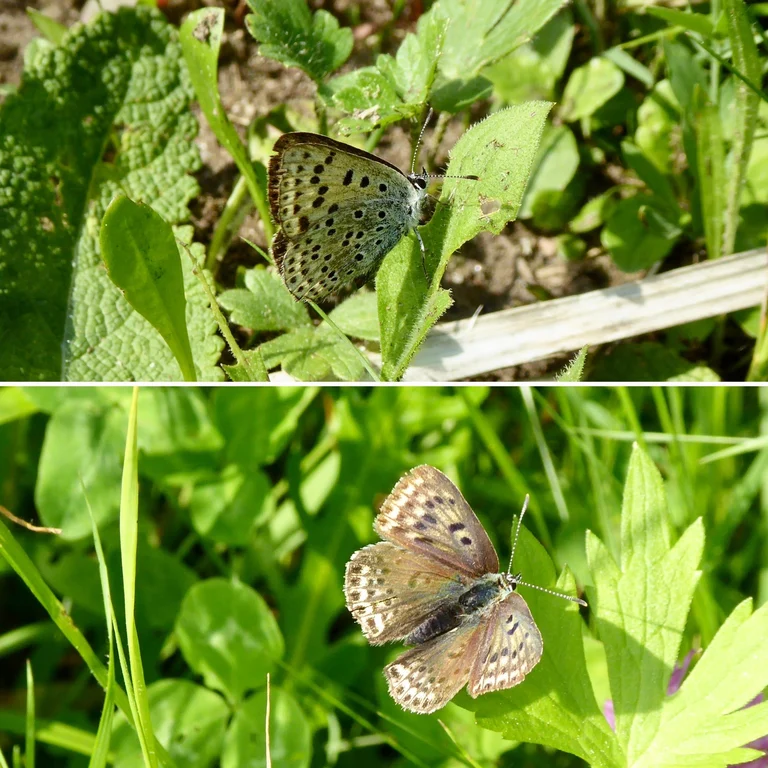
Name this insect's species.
Lycaena tityrus (also Loweia tityrus)
